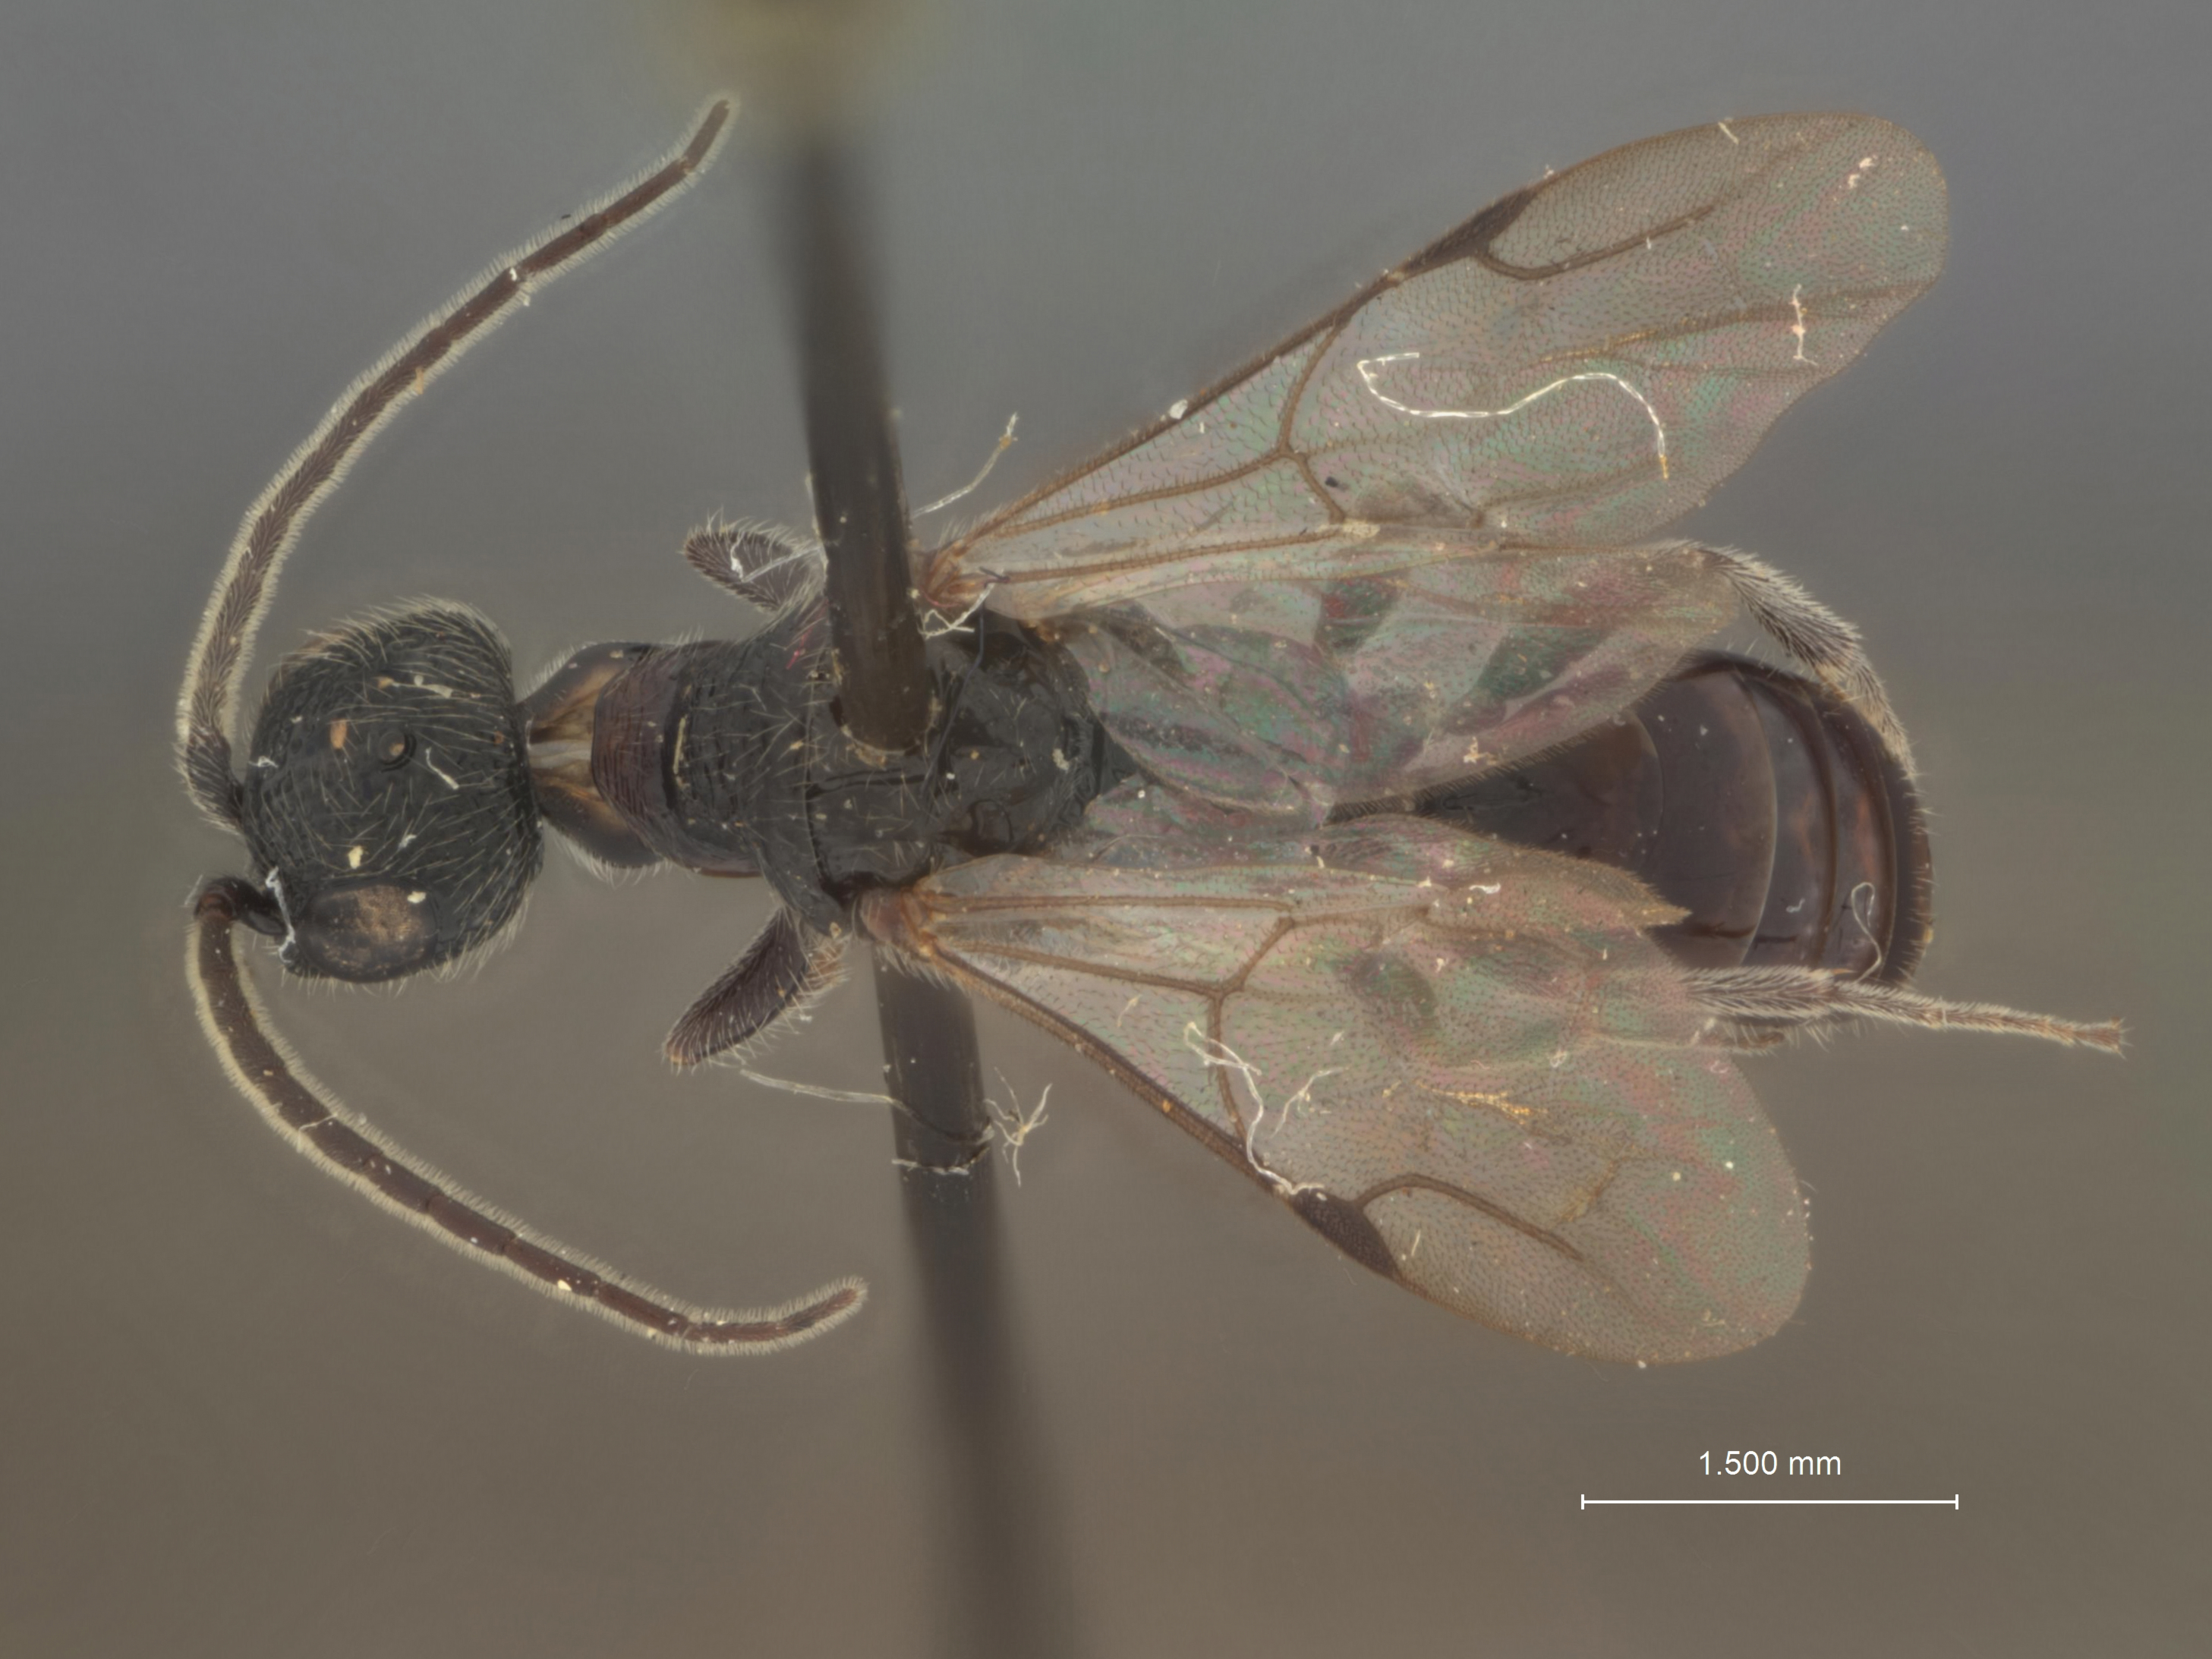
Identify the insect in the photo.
Pristocera fraterna
